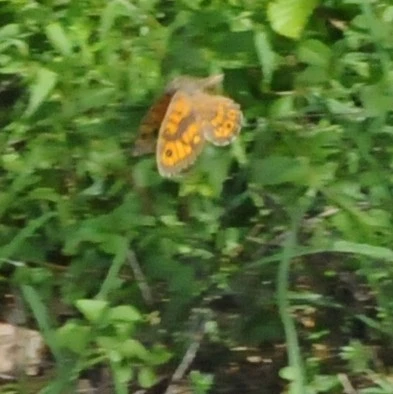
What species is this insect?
Lasiommata megera (also Pararge megera)
